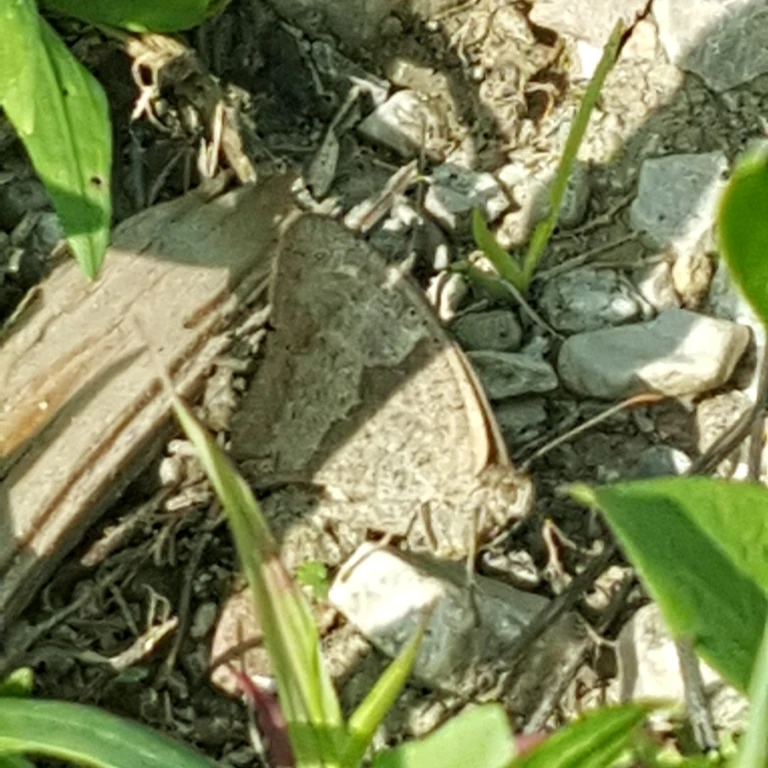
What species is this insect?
Maniola jurtina
